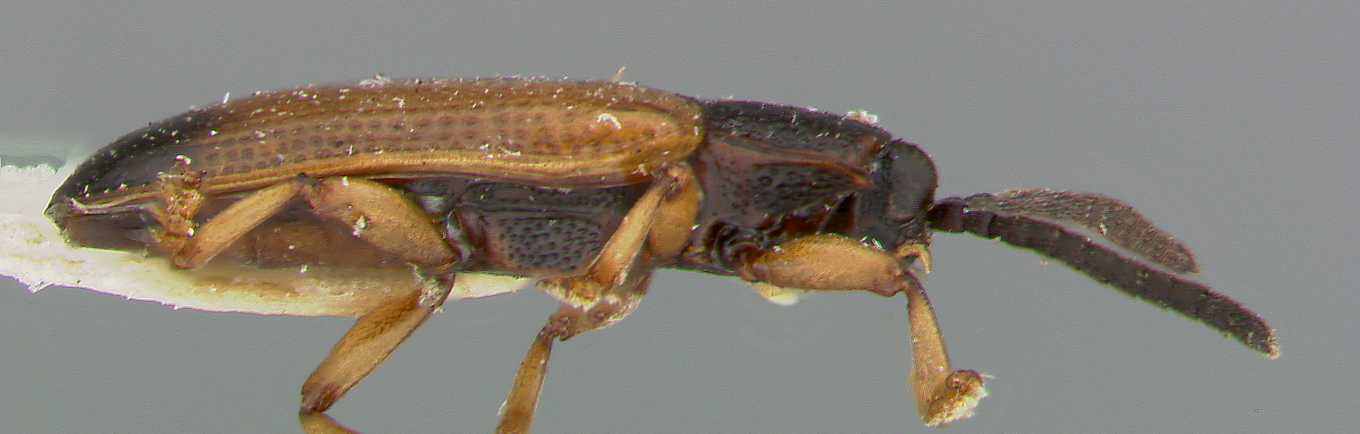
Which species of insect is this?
Cephaloleia turrialbana
